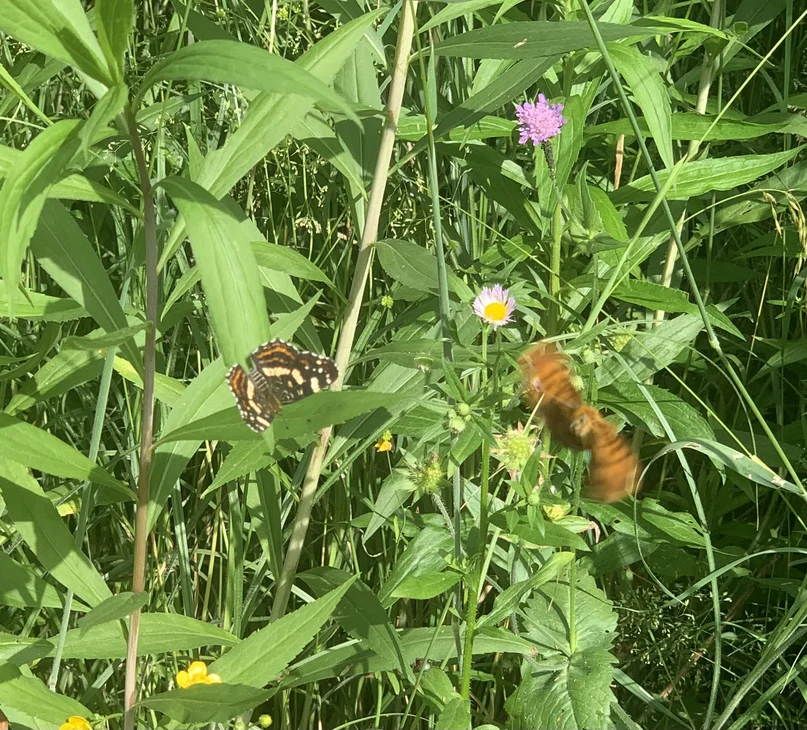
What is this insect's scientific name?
Araschnia levana
